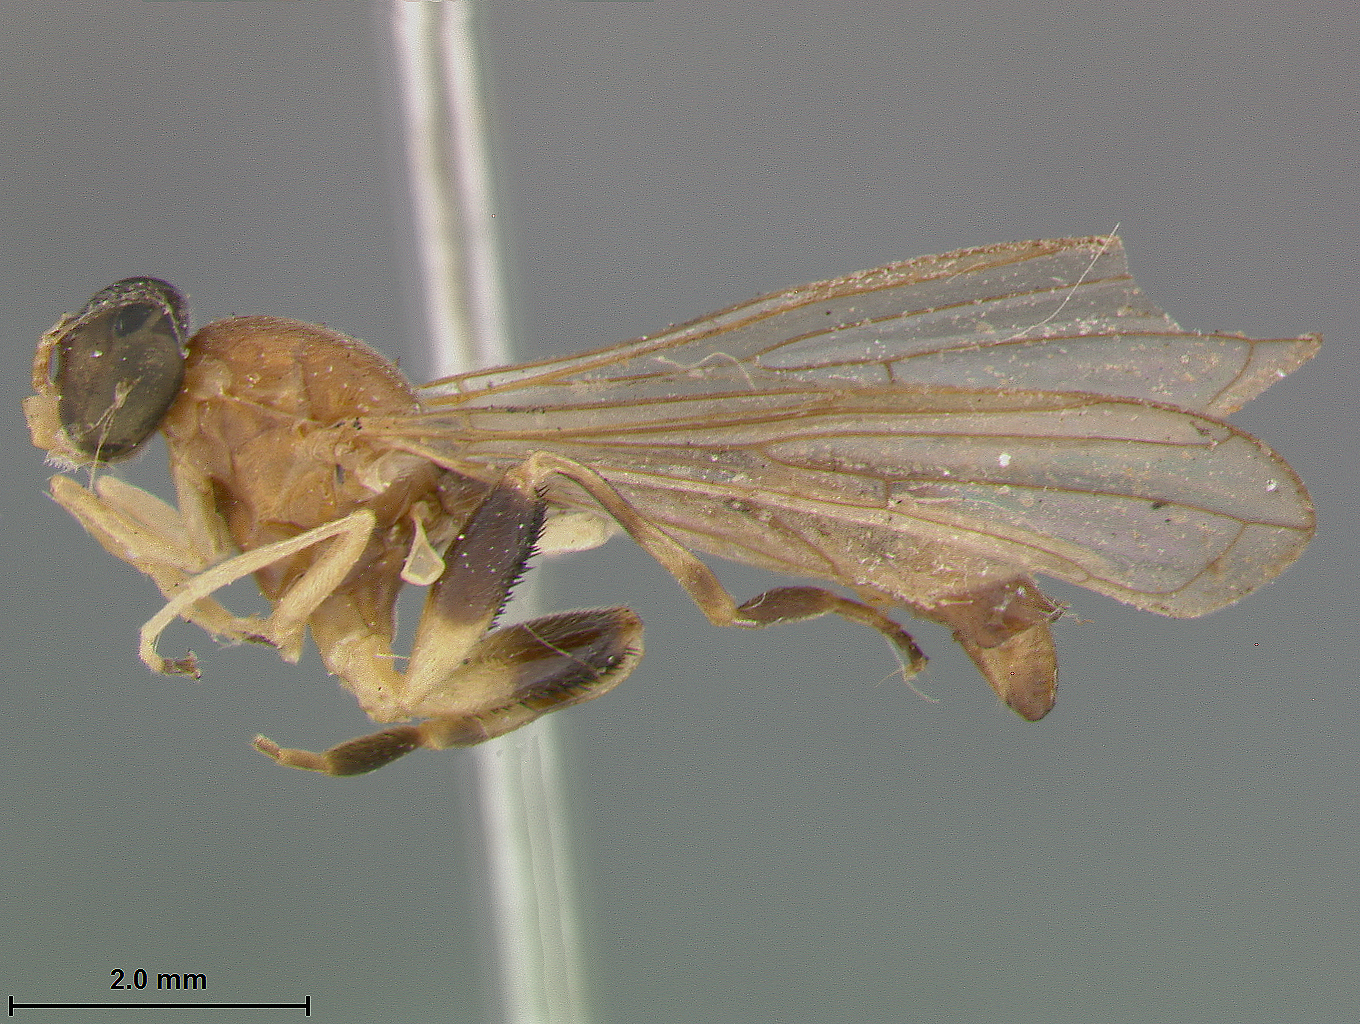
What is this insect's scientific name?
Sphegina monticola
